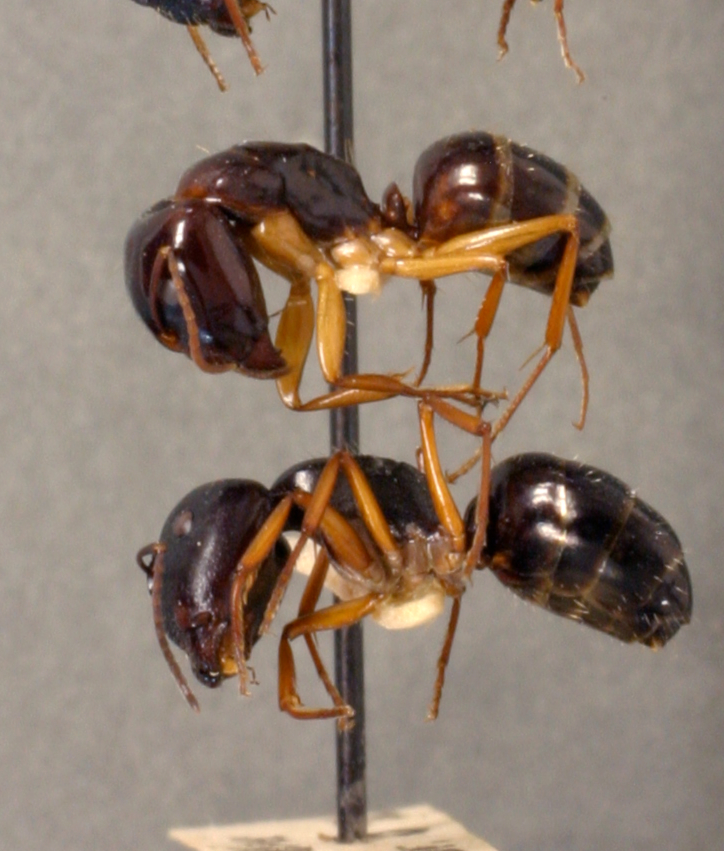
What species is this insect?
Camponotus darlingtoni
